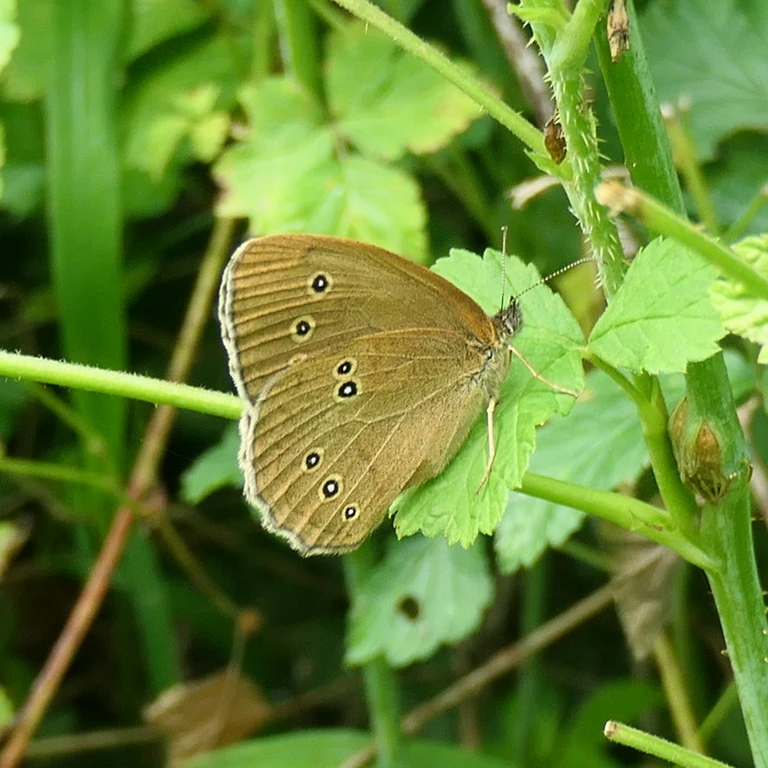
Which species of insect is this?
Aphantopus hyperantus
